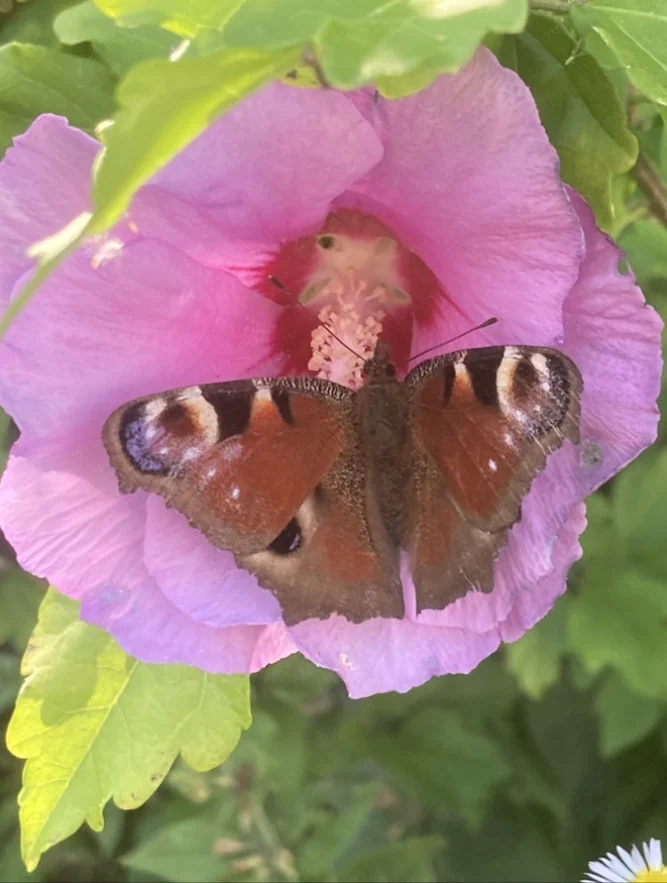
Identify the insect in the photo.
Aglais io
